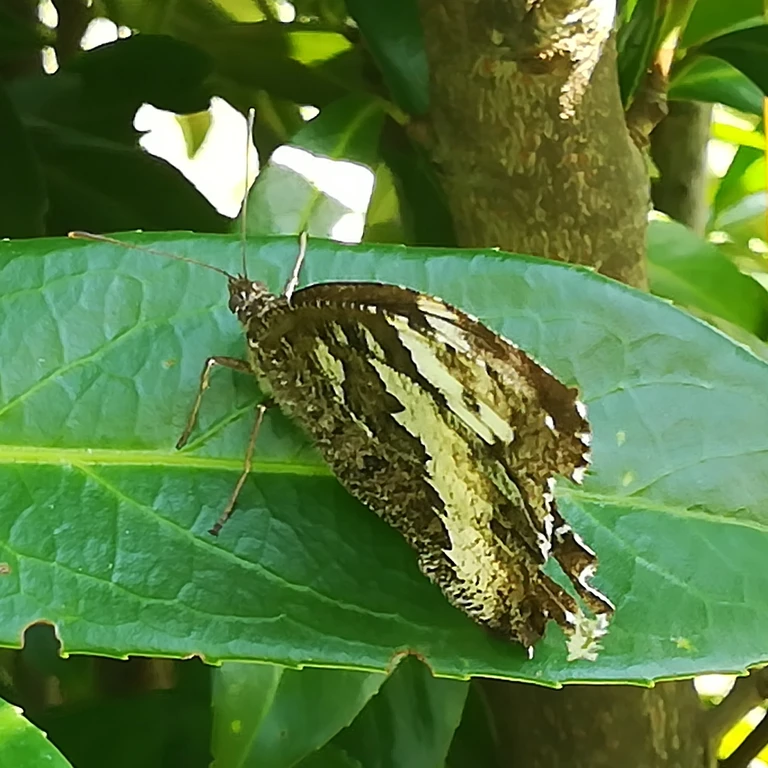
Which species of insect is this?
Brintesia circe
